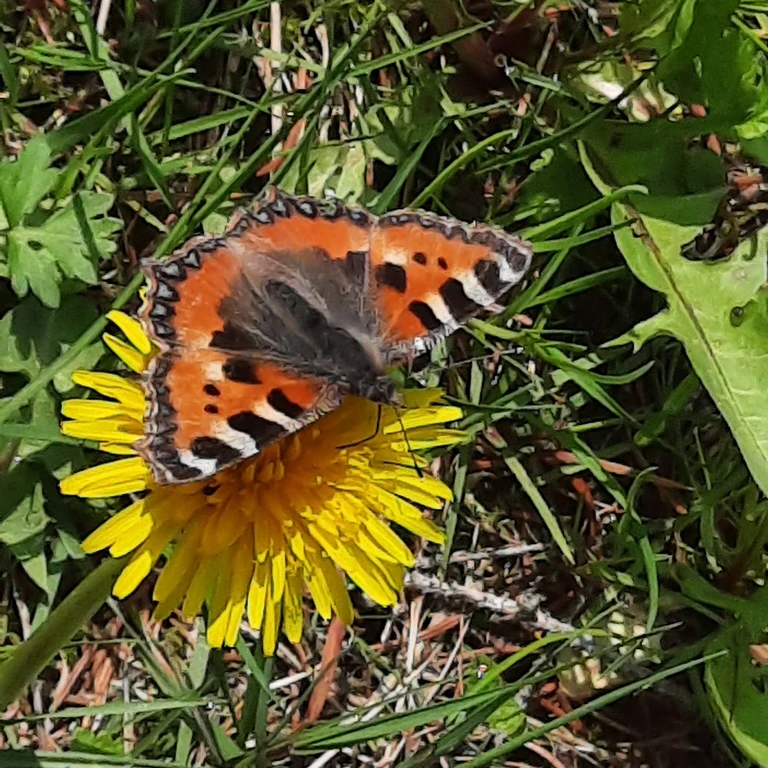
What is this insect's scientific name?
Aglais urticae
